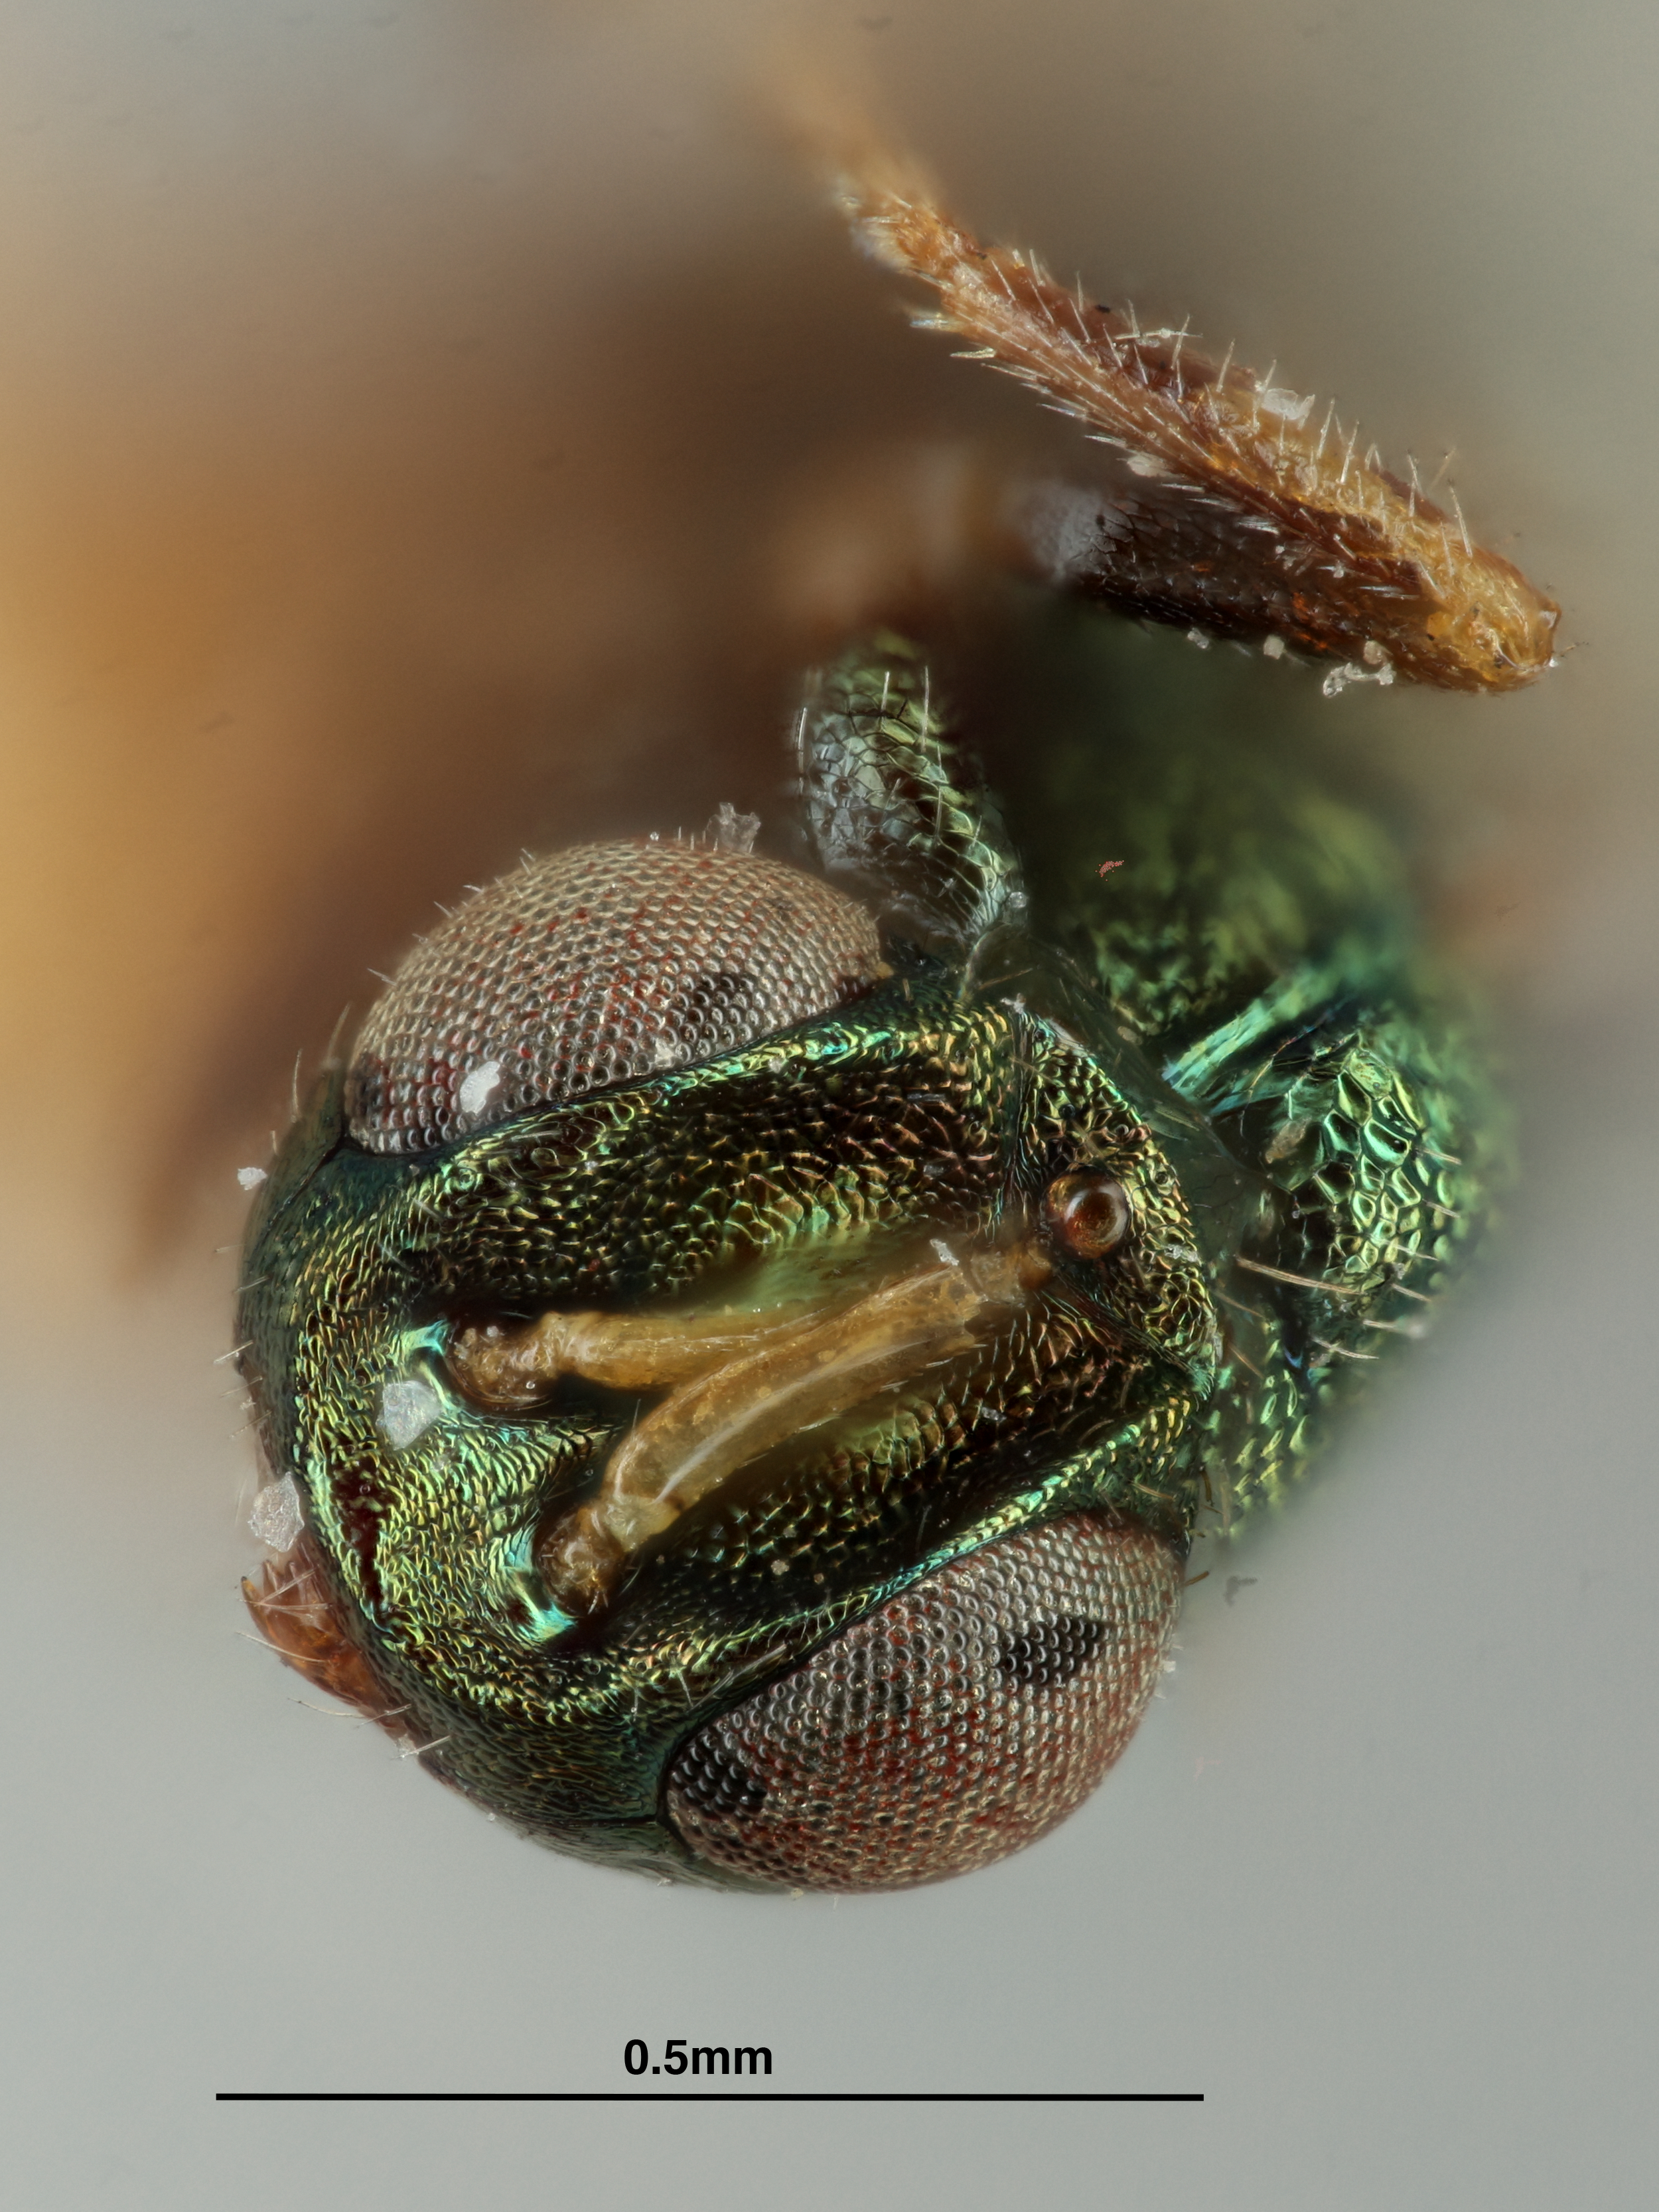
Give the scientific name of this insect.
Eulophus japonicus
